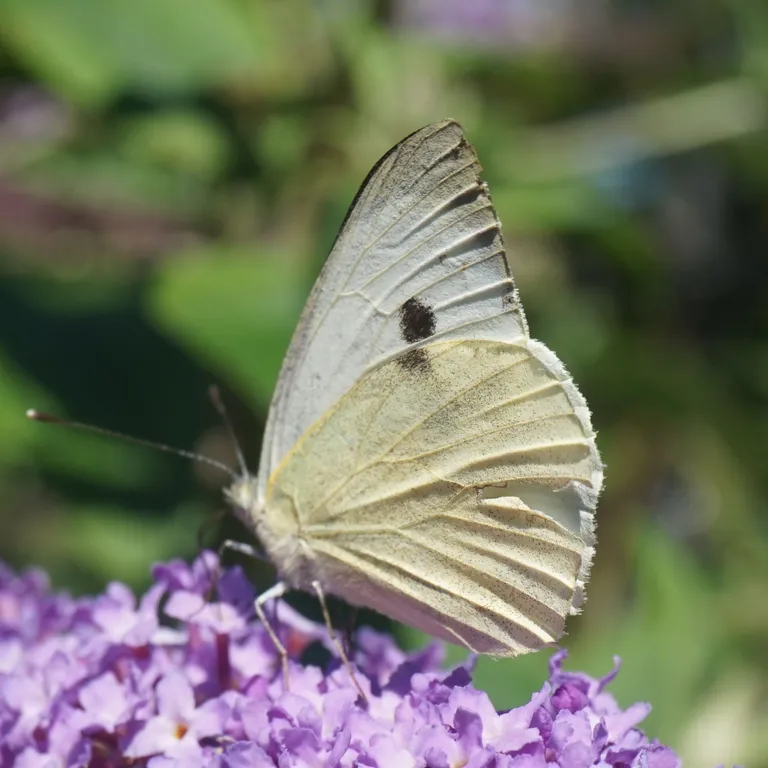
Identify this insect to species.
Pieris brassicae
